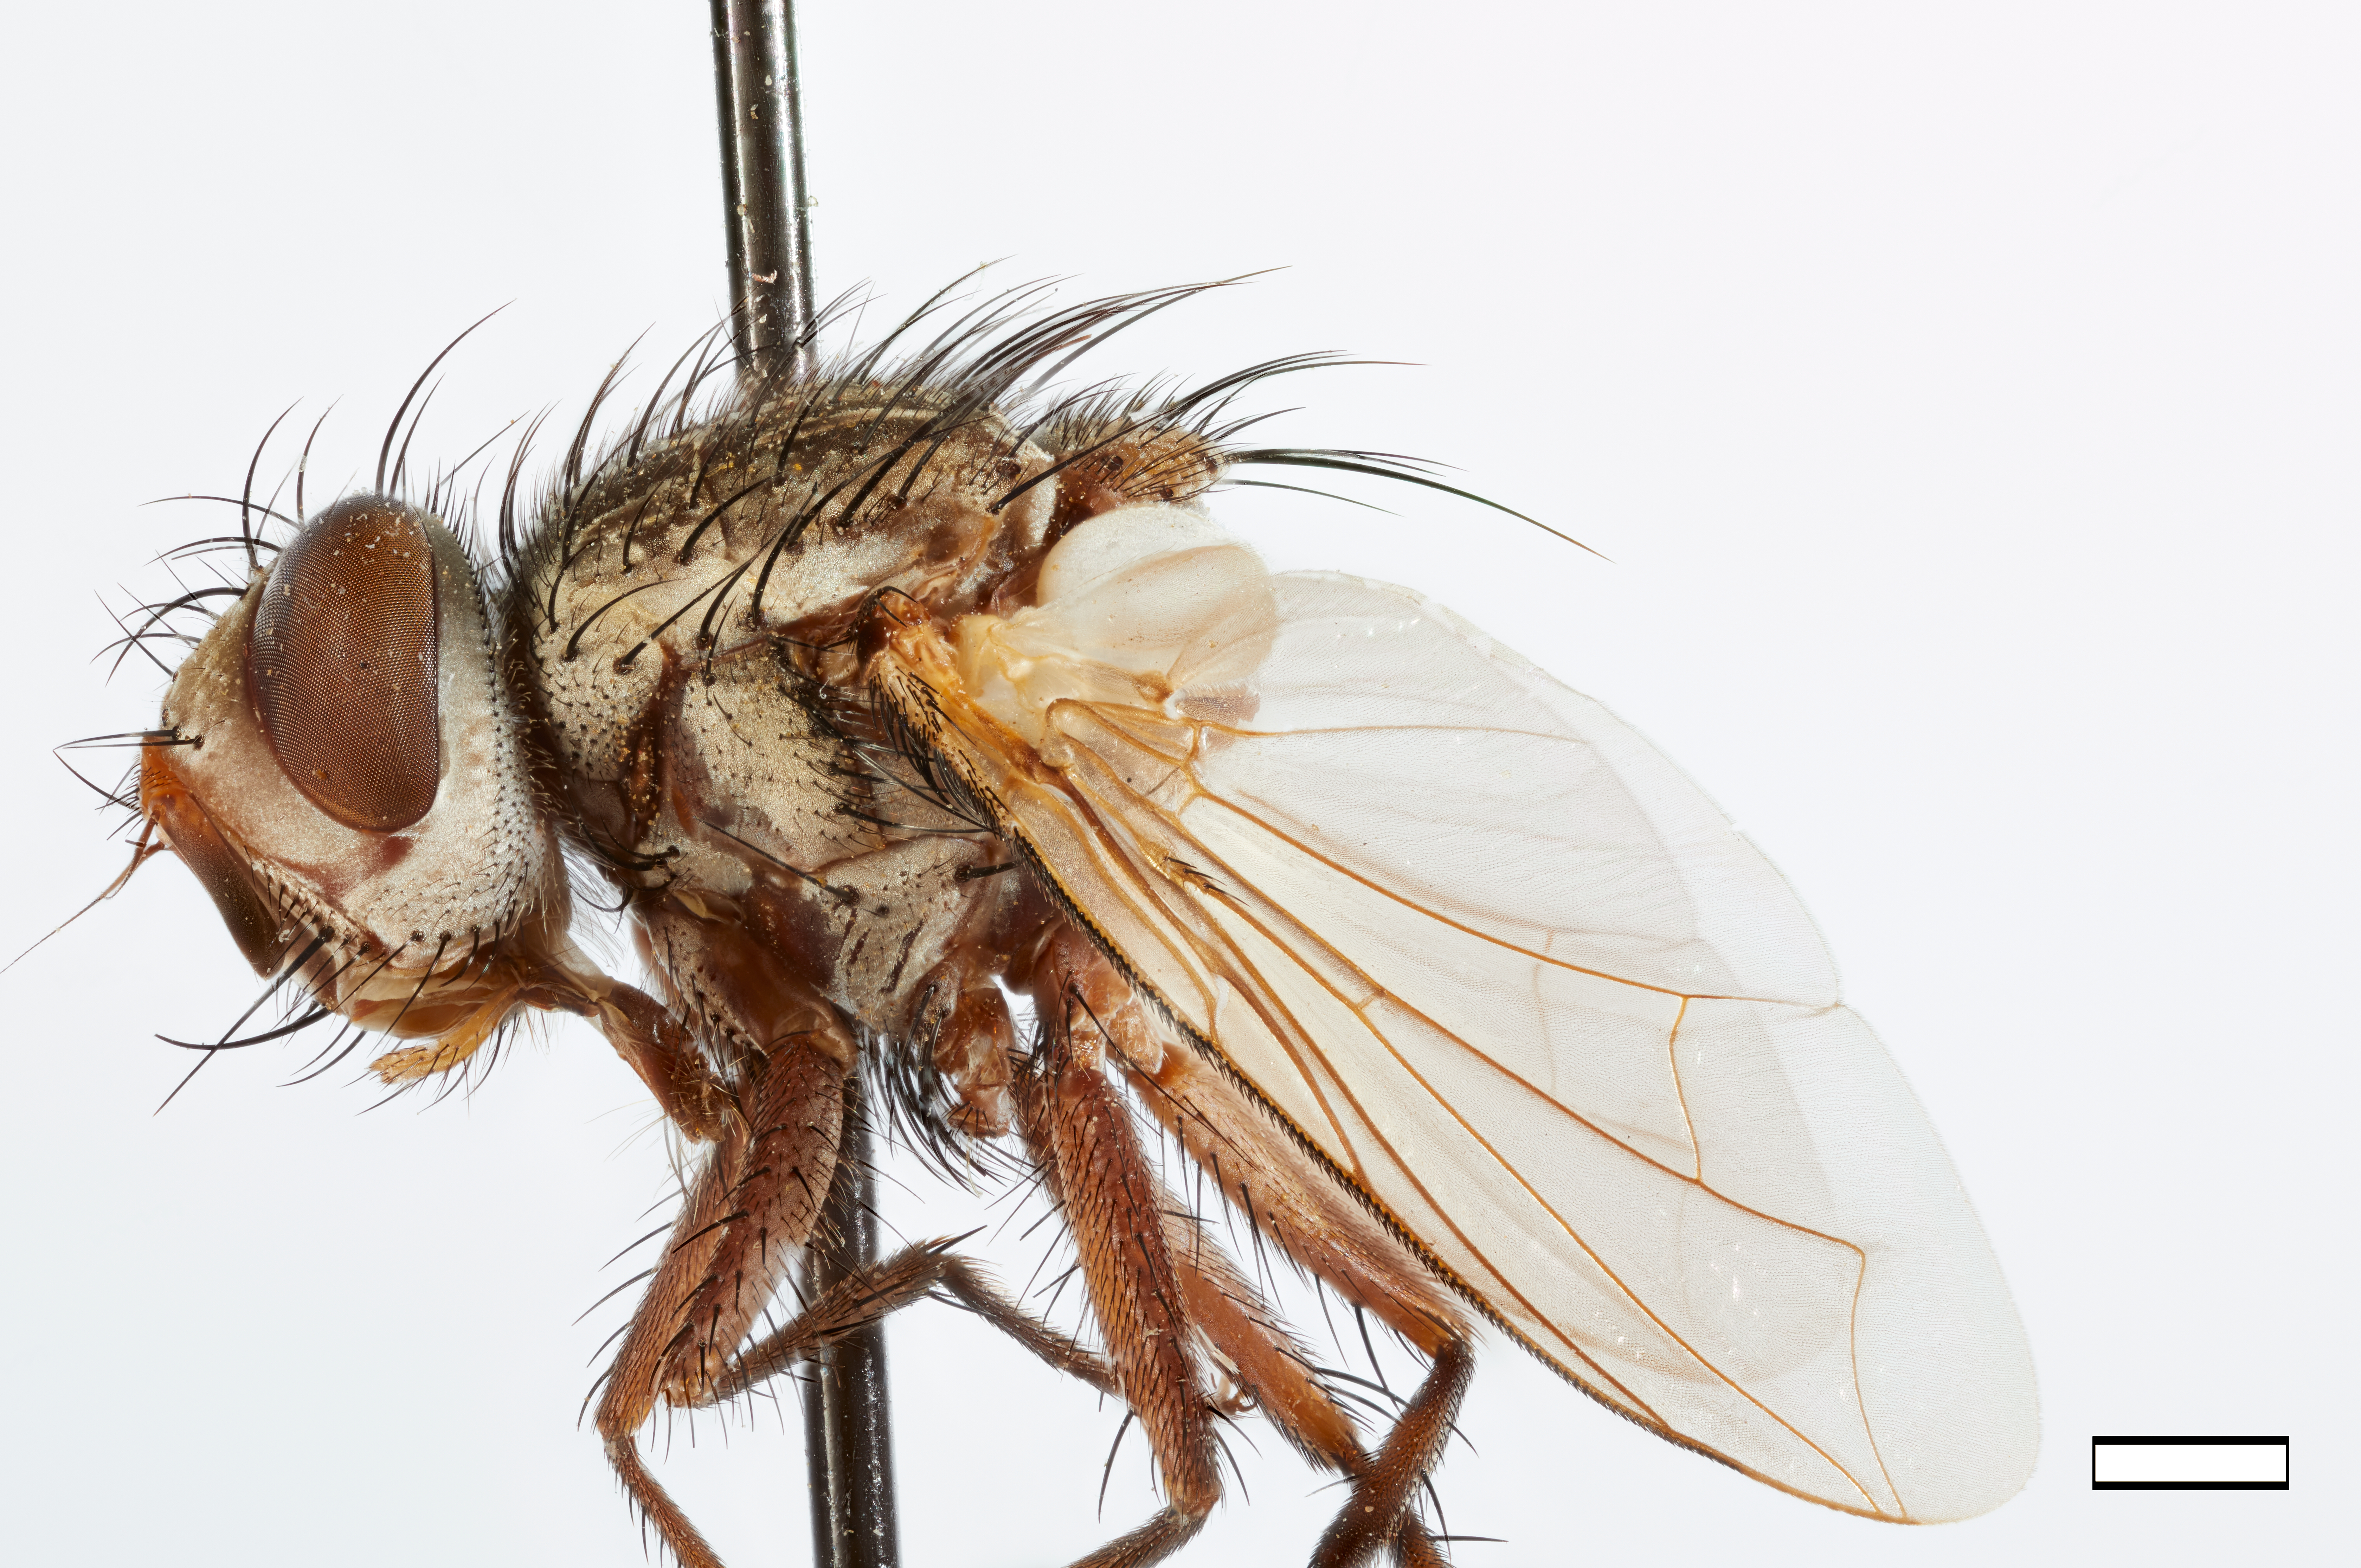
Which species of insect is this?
Ophirosturmia cincta
